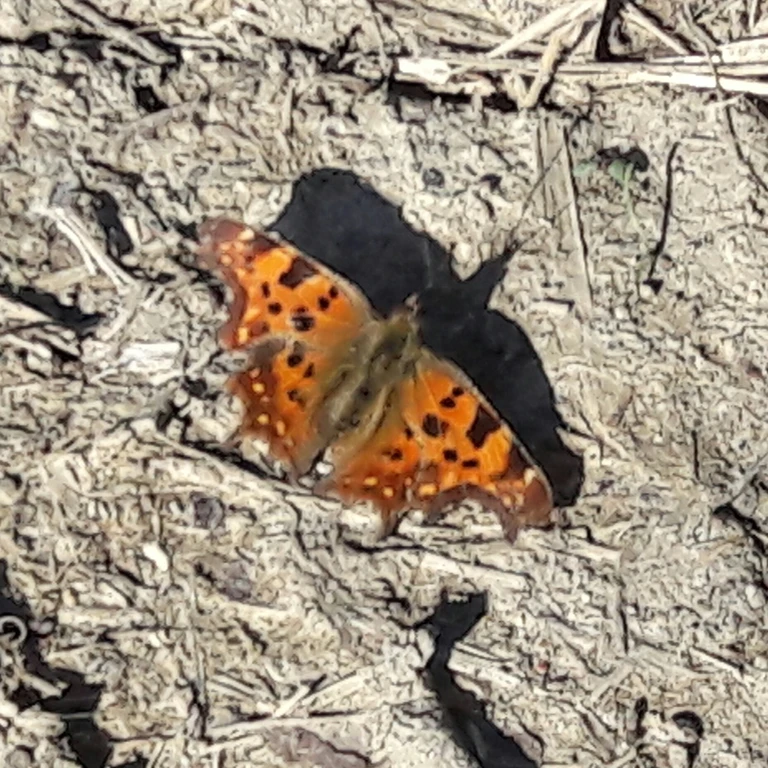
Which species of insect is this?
Polygonia c-album
